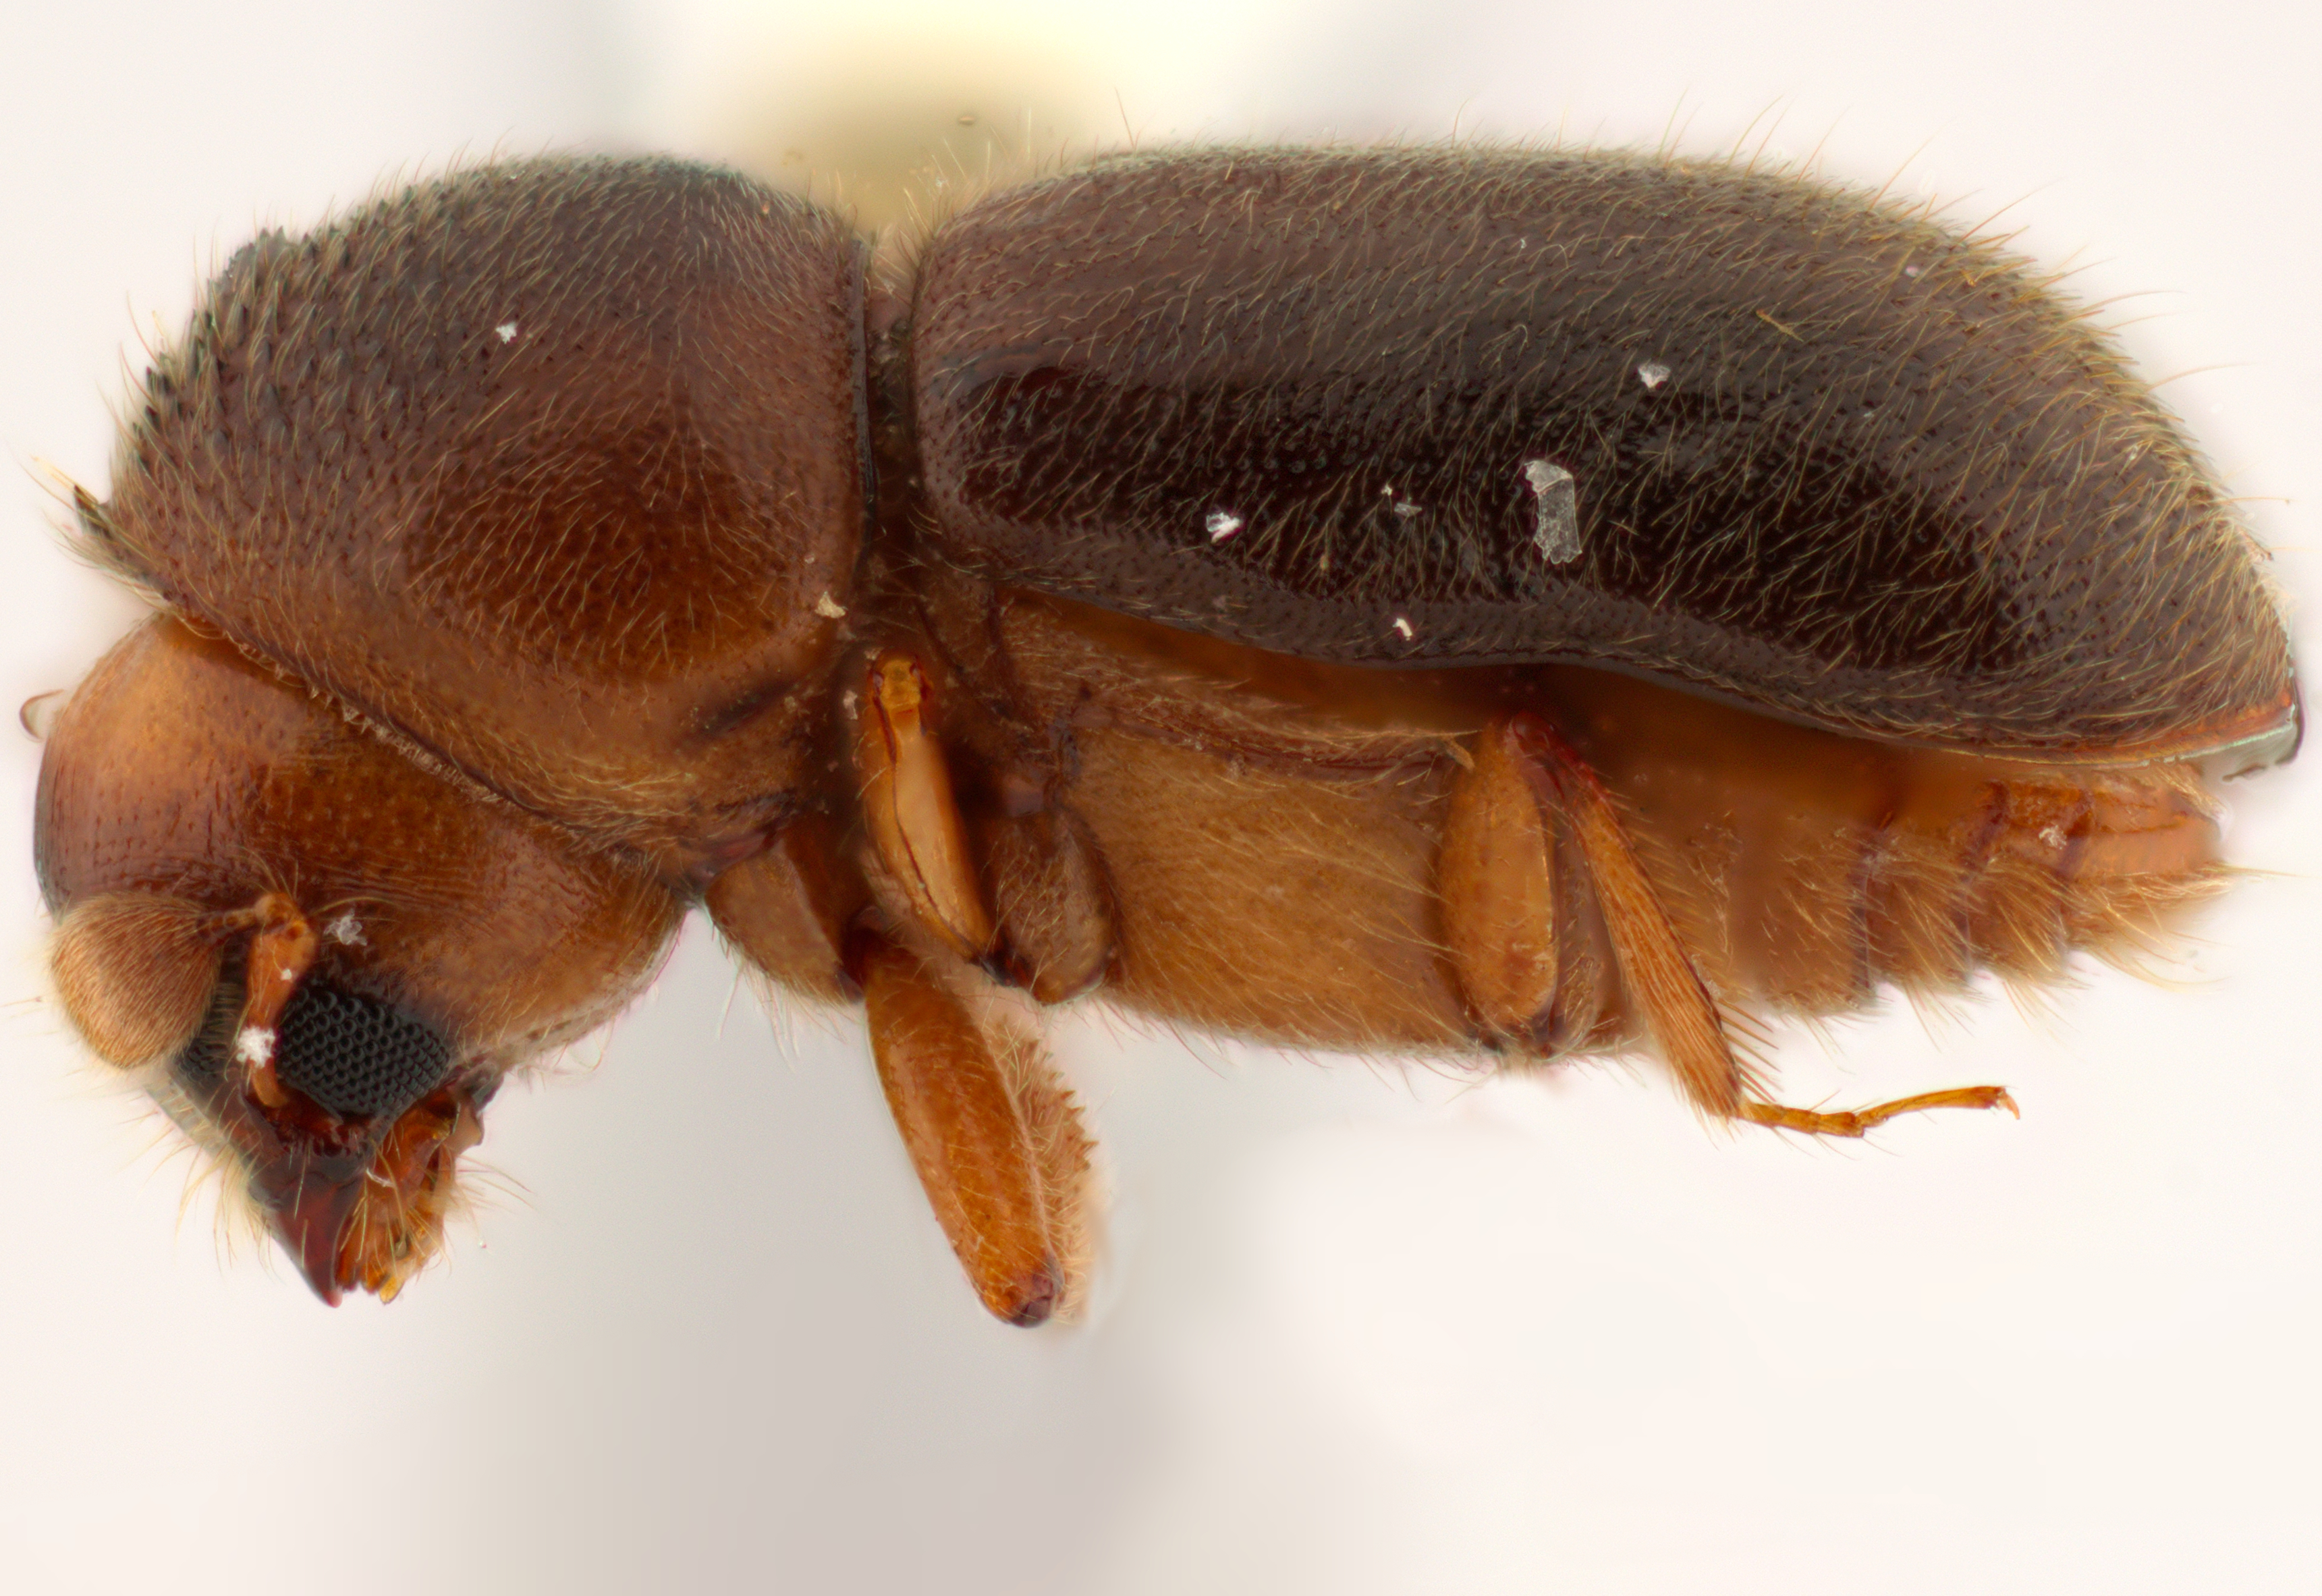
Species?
Indocryphalus intermedius
